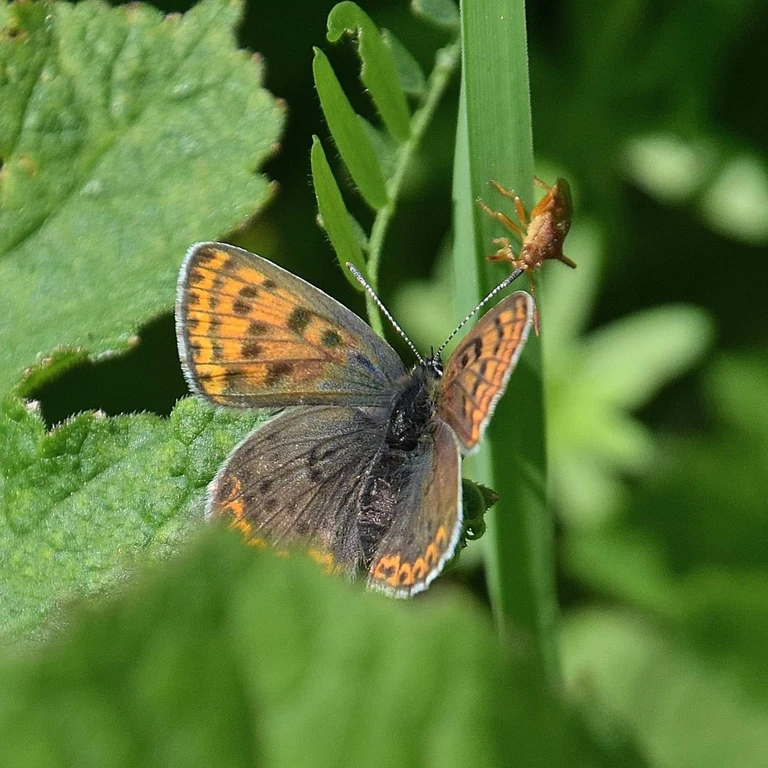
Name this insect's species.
Lycaena tityrus (also Loweia tityrus)
